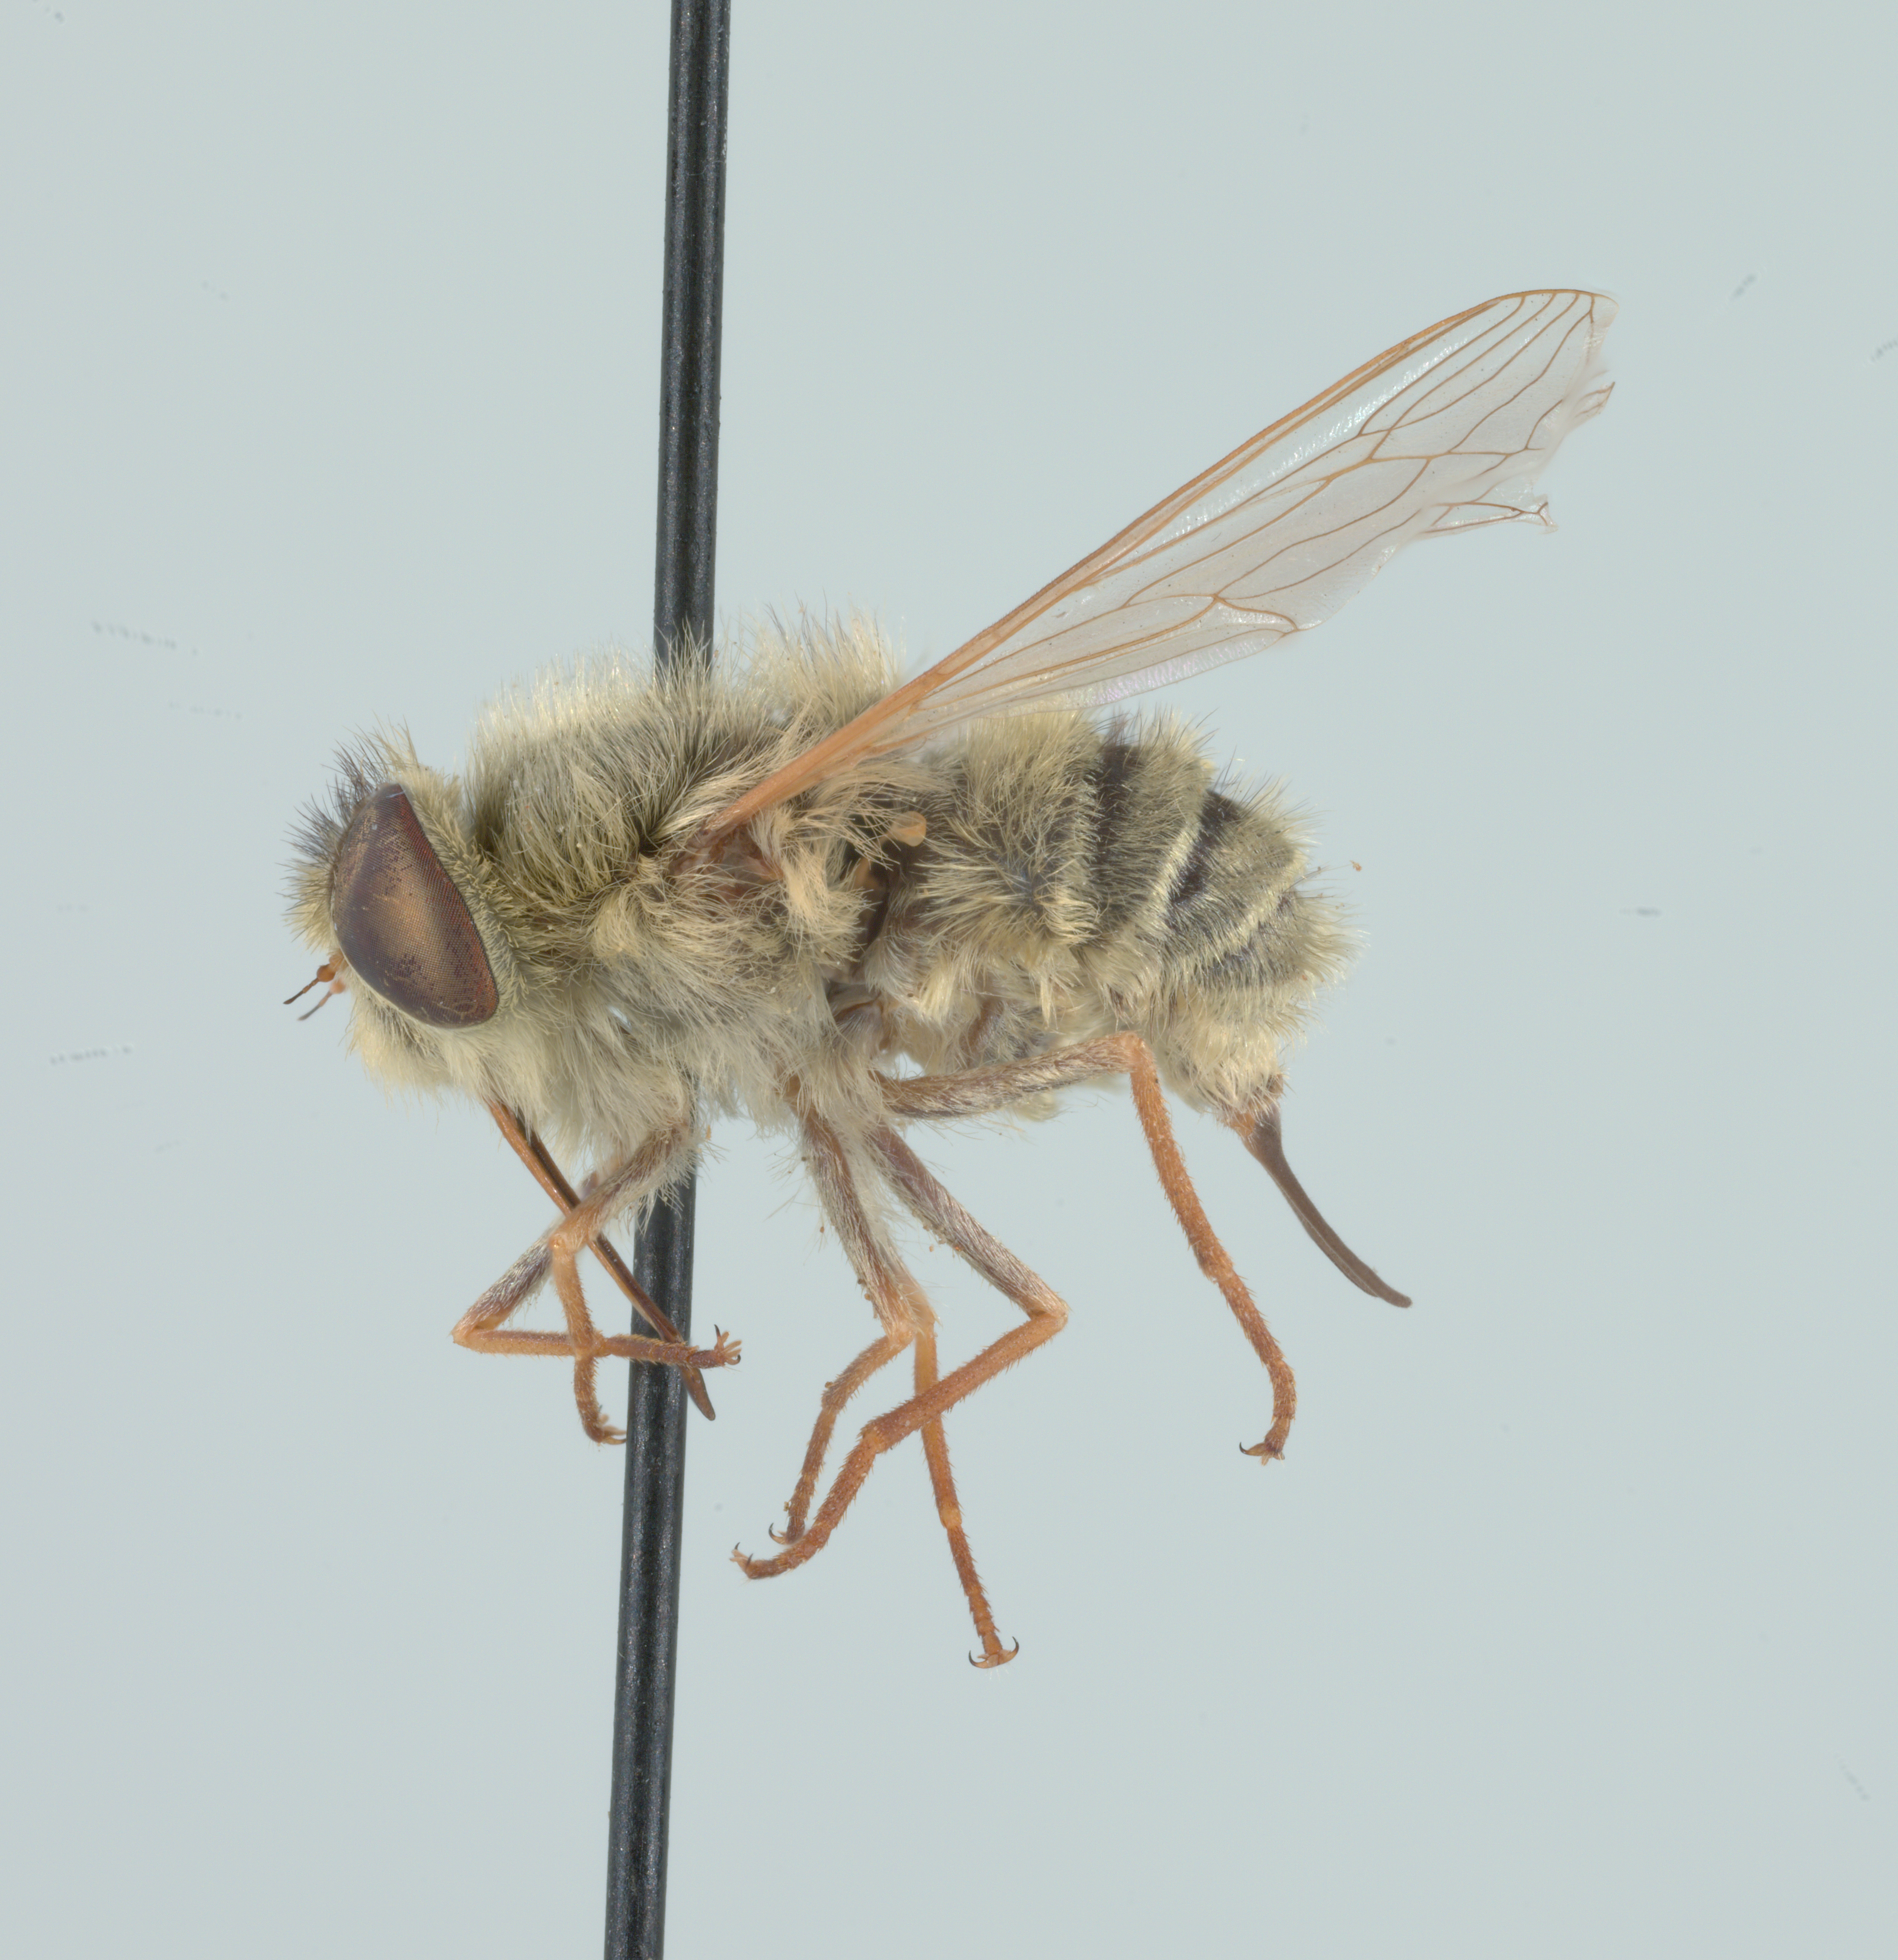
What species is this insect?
Neorhynchocephalus sackenii
